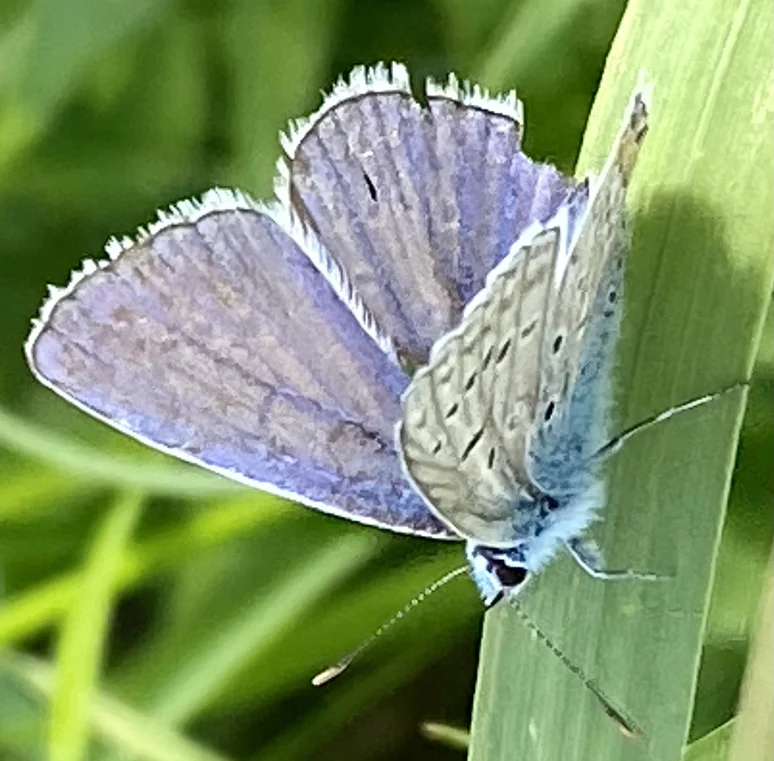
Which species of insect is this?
Polyommatus icarus
